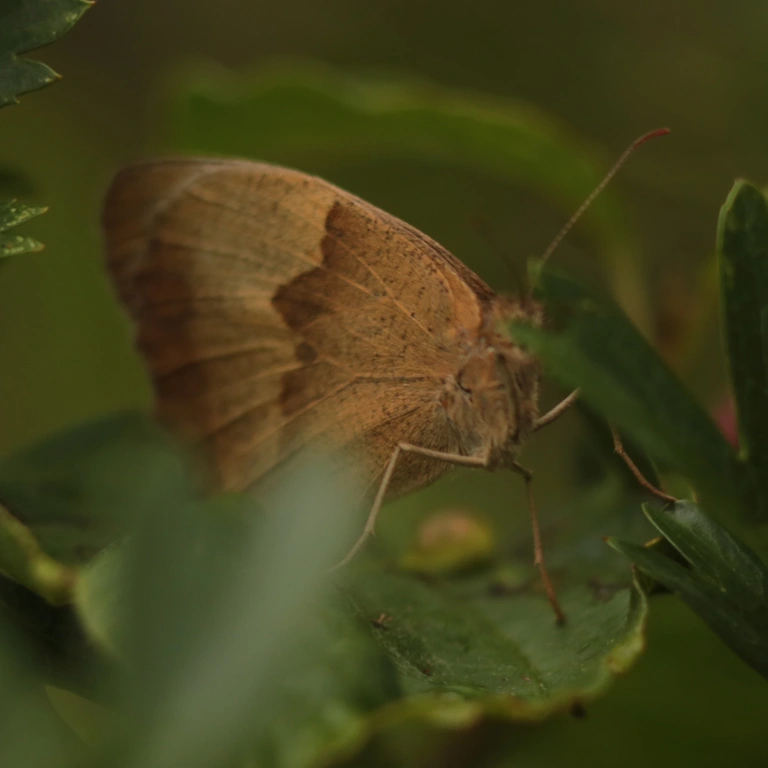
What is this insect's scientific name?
Maniola jurtina
